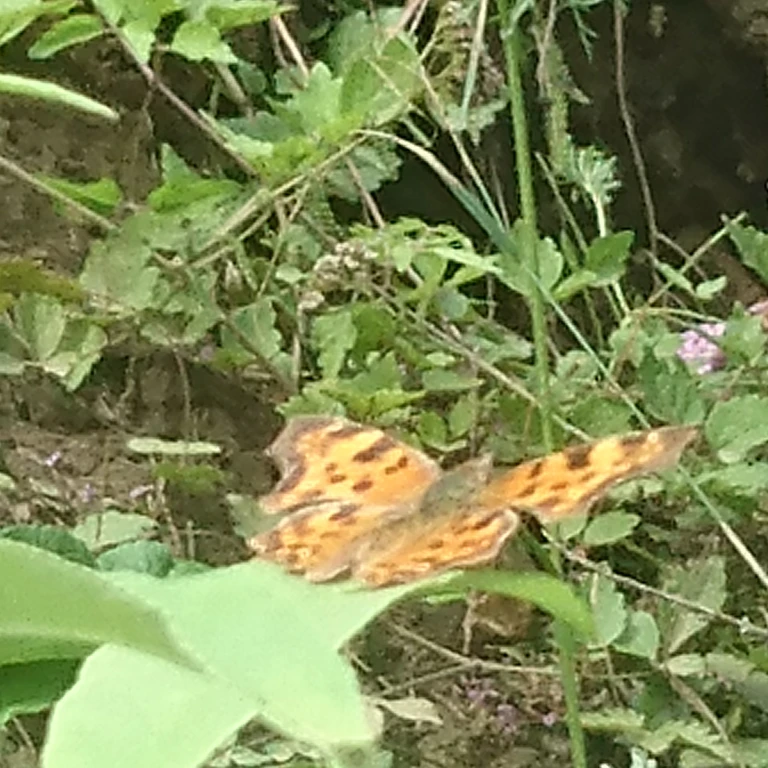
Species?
Polygonia c-album
